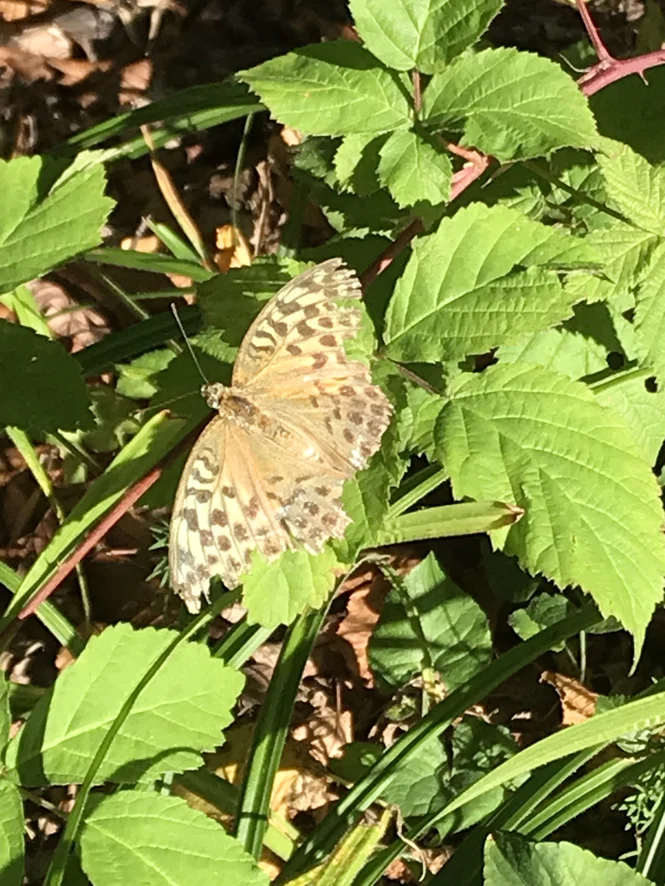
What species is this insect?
Argynnis paphia
